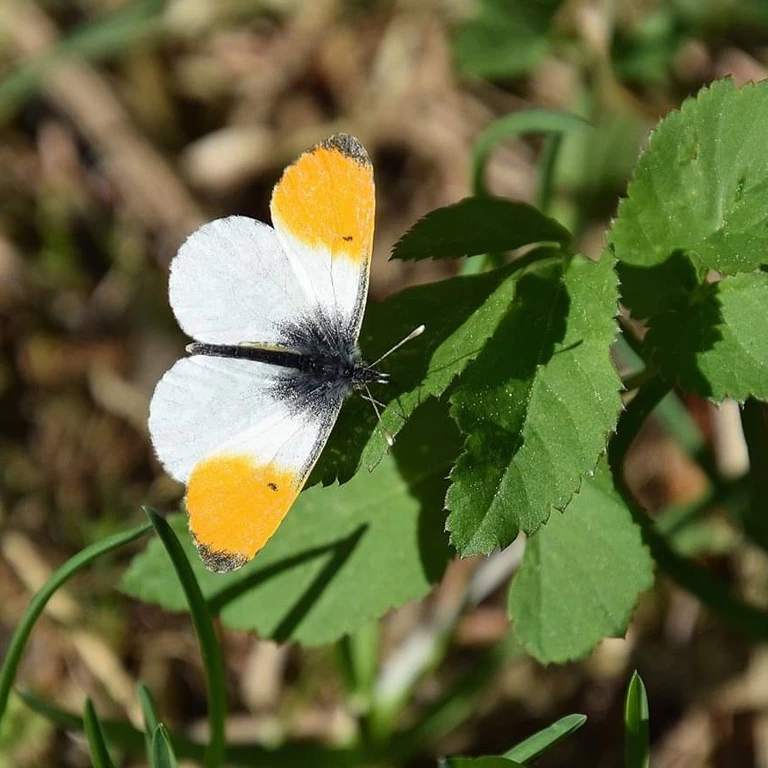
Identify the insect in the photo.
Anthocharis cardamines
